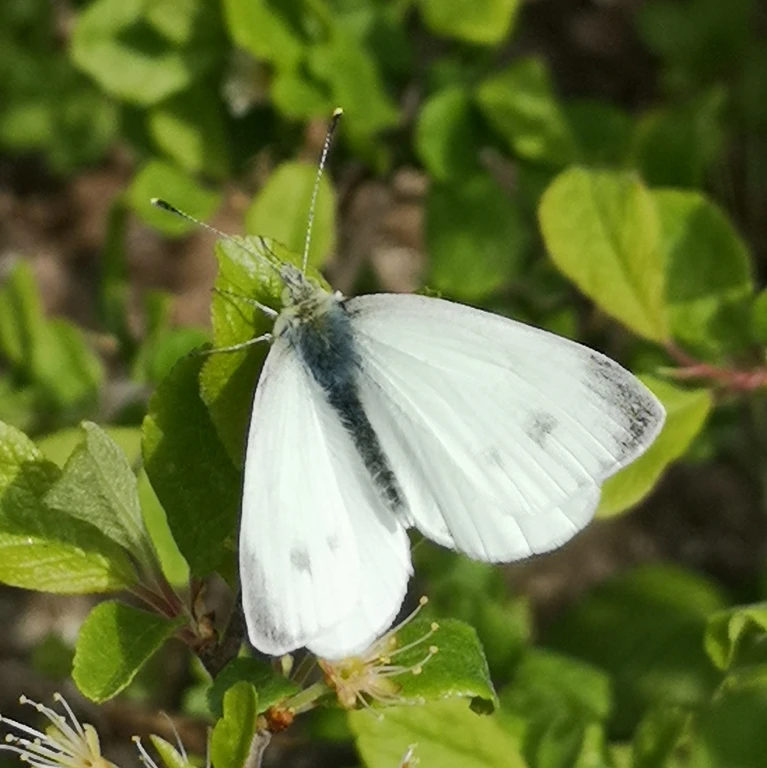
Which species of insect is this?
Pieris mannii
